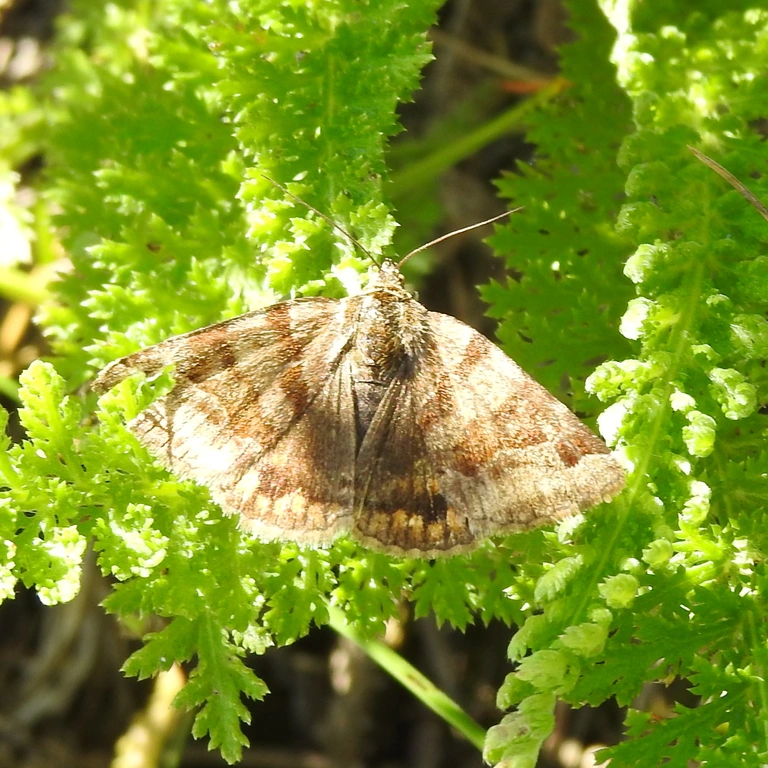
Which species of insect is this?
Euclidia glyphica
